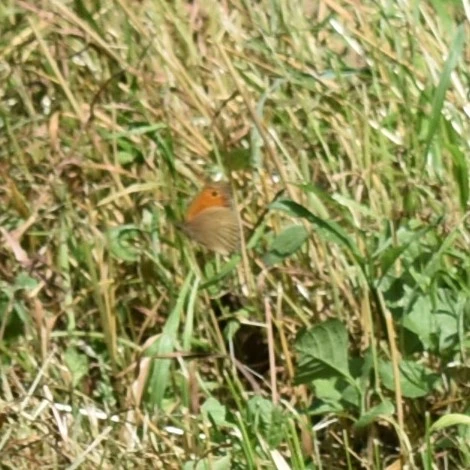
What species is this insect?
Coenonympha pamphilus
